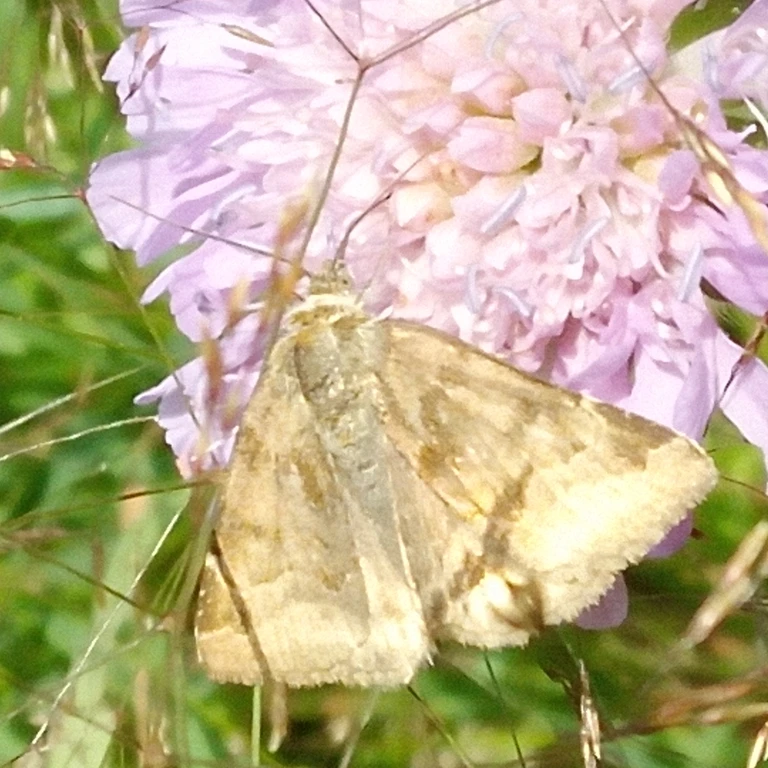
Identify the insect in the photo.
Euclidia glyphica
